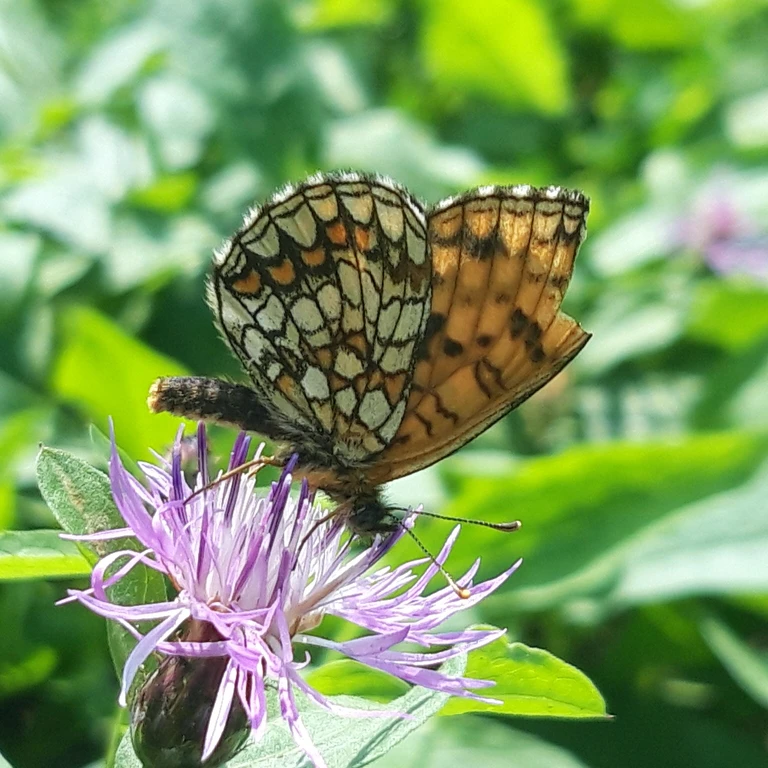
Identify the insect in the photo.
Melitaea athalia
